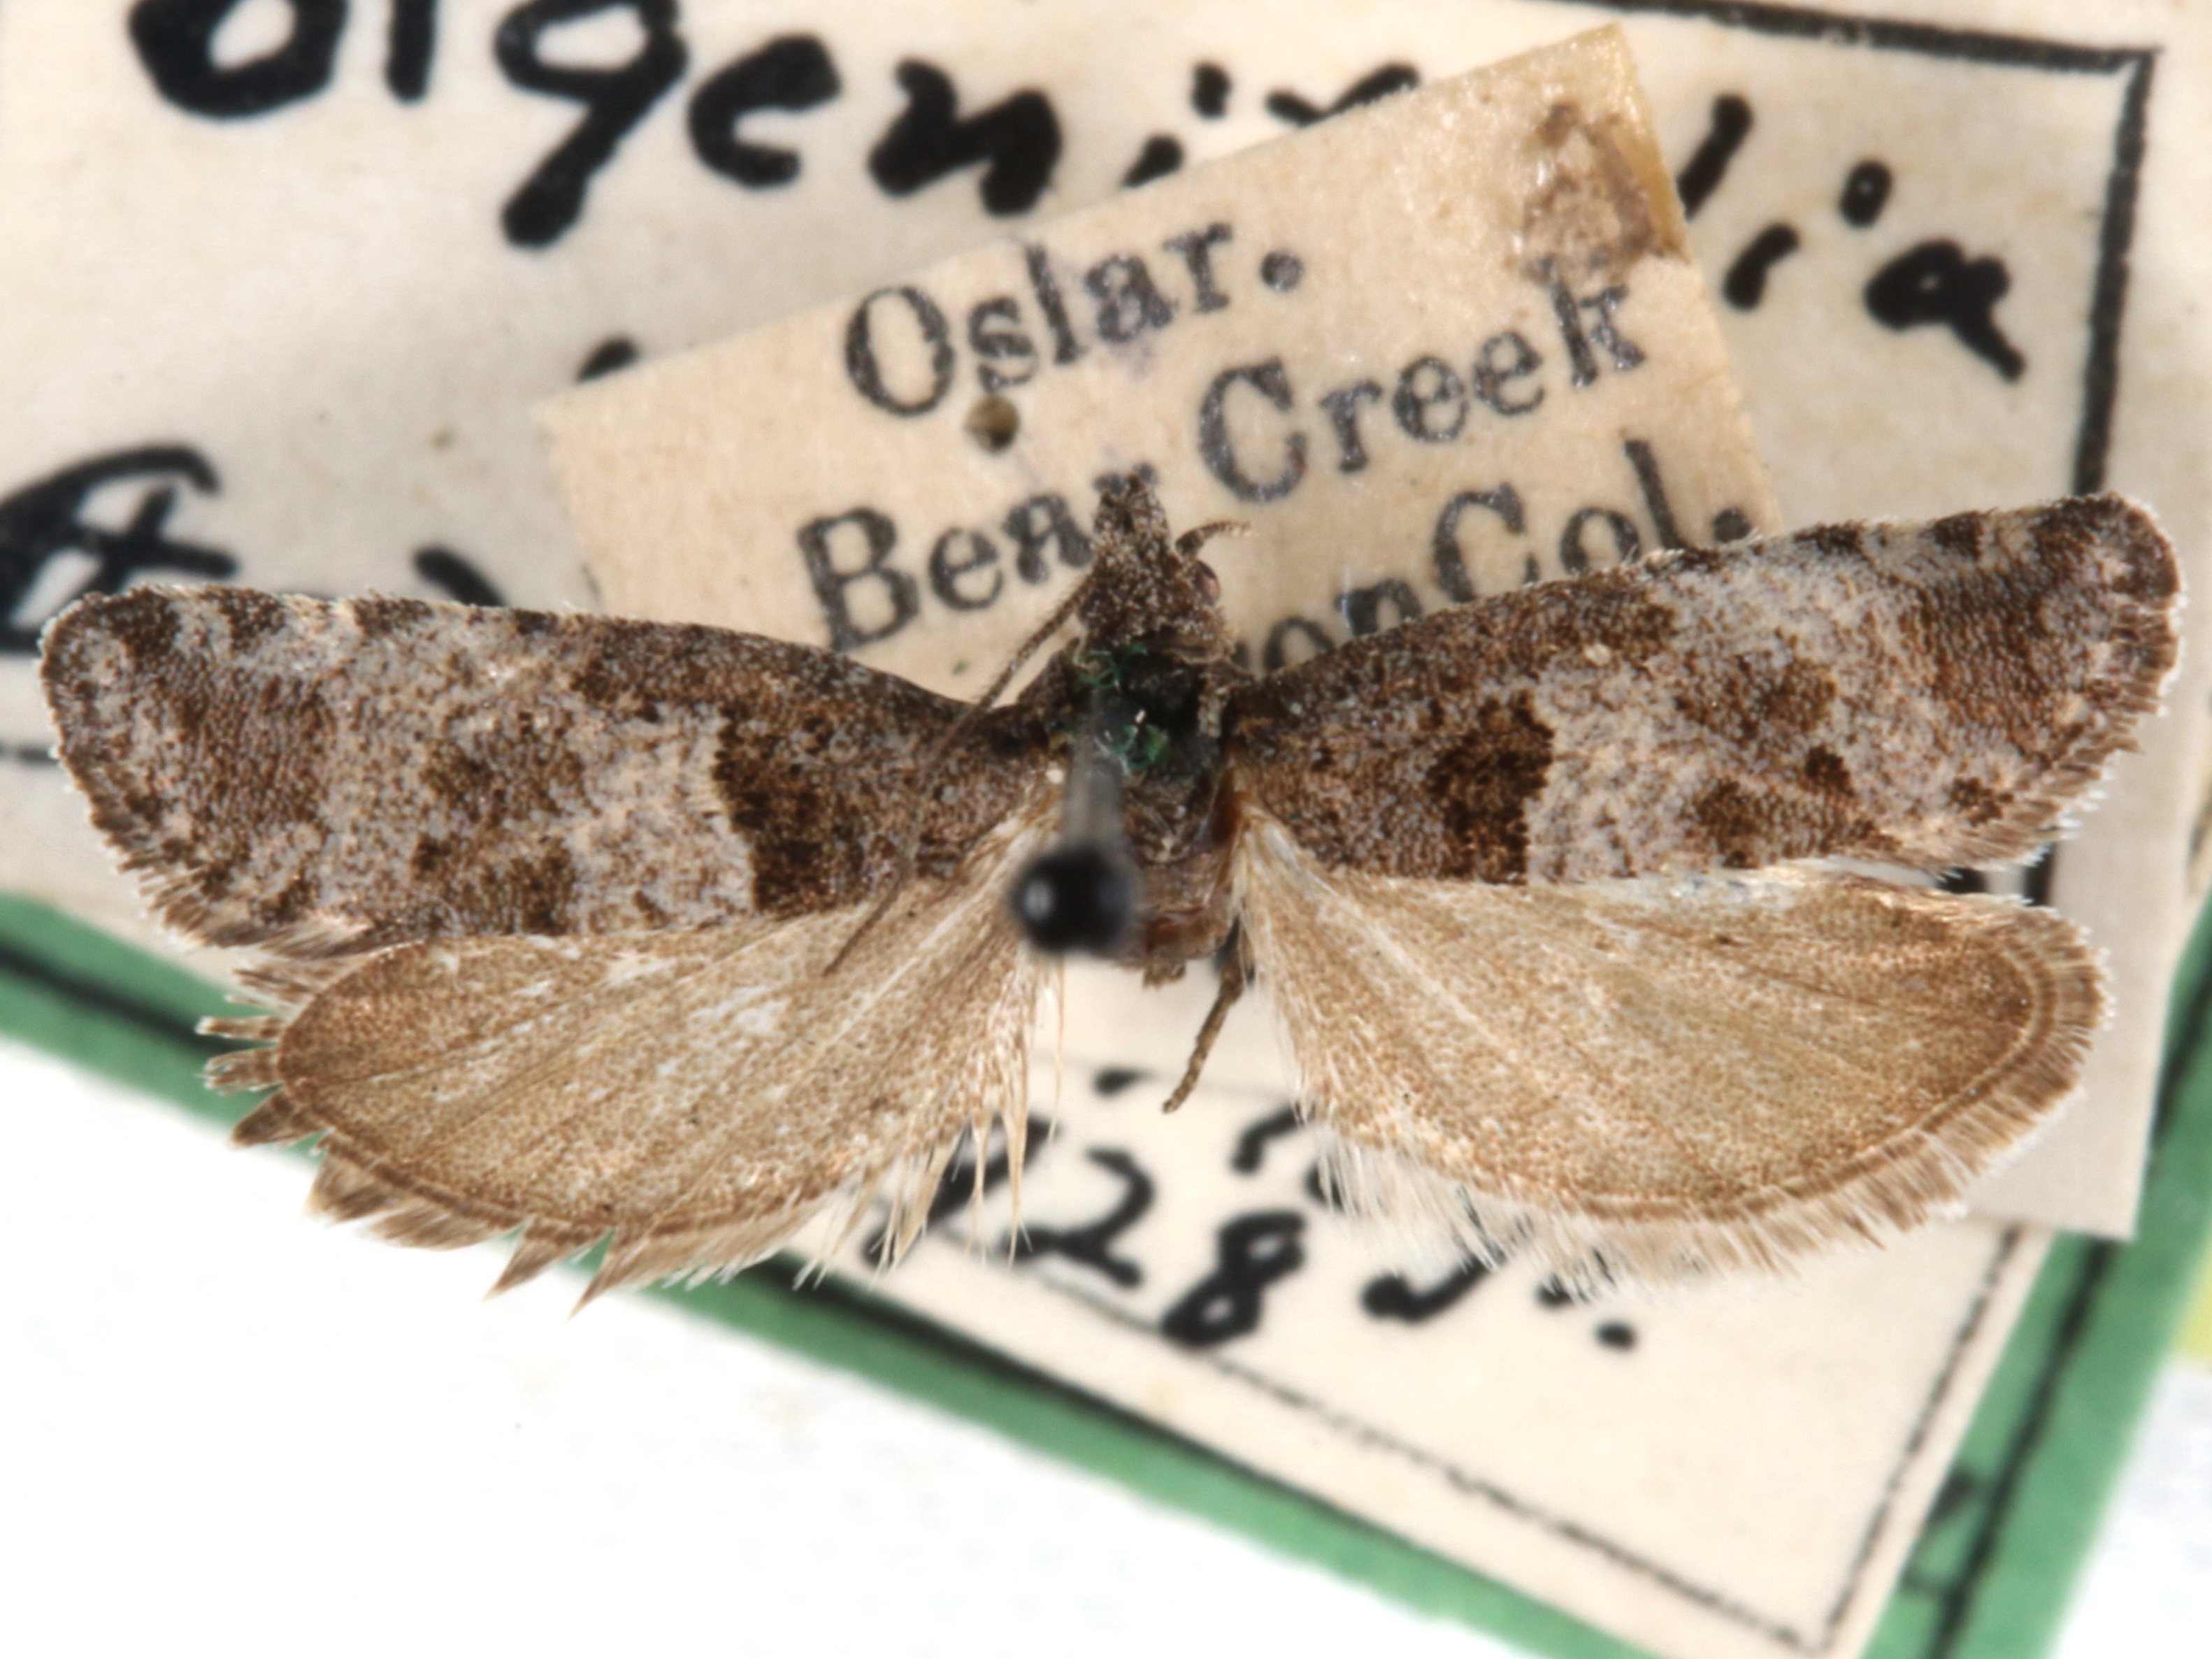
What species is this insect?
Epiblema radicana
